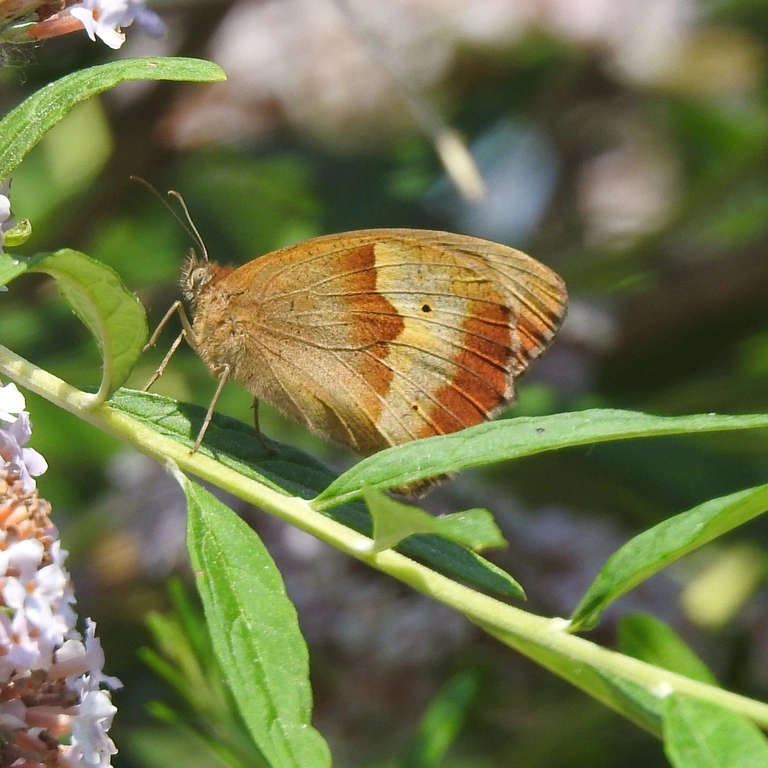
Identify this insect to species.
Maniola jurtina
